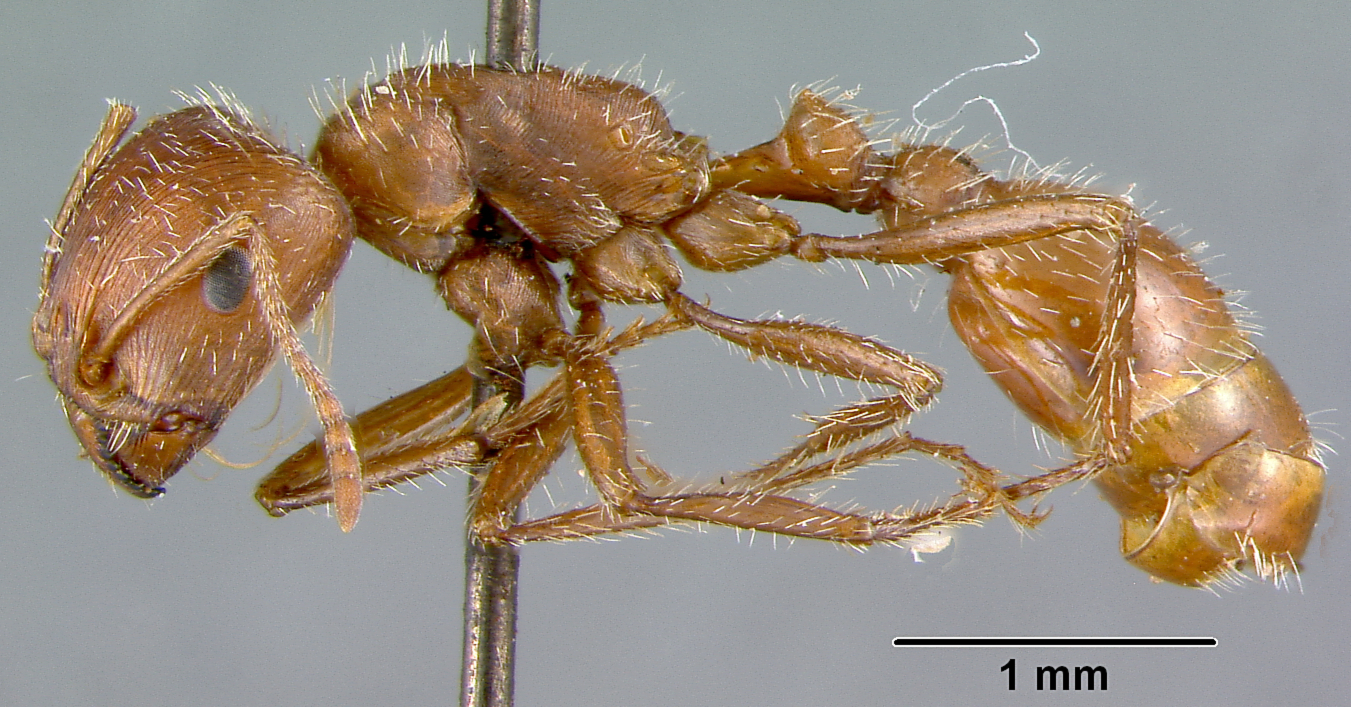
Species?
Pogonomyrmex californicus
